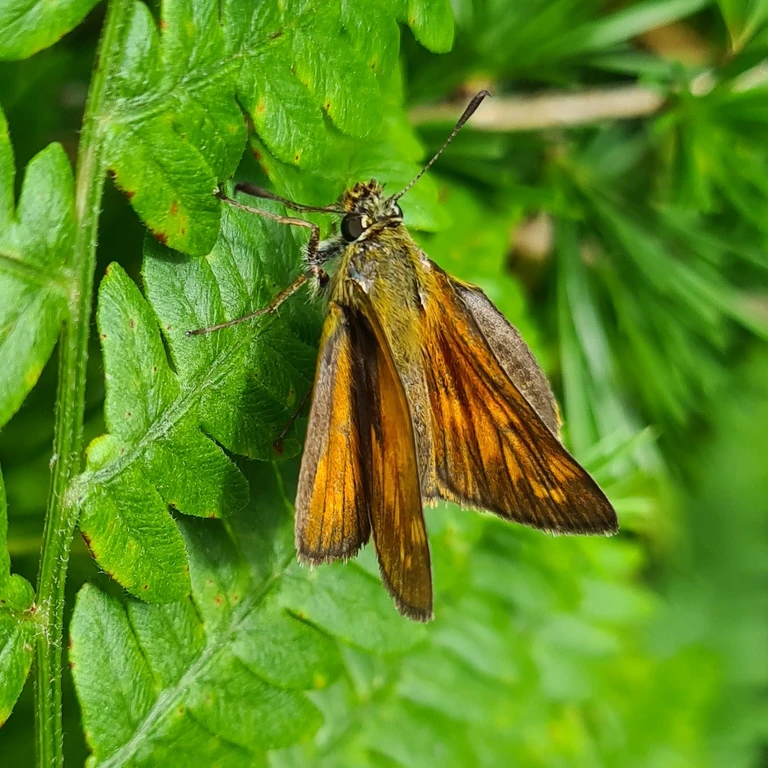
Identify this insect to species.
Ochlodes sylvanus (also Ochlodes venata)
